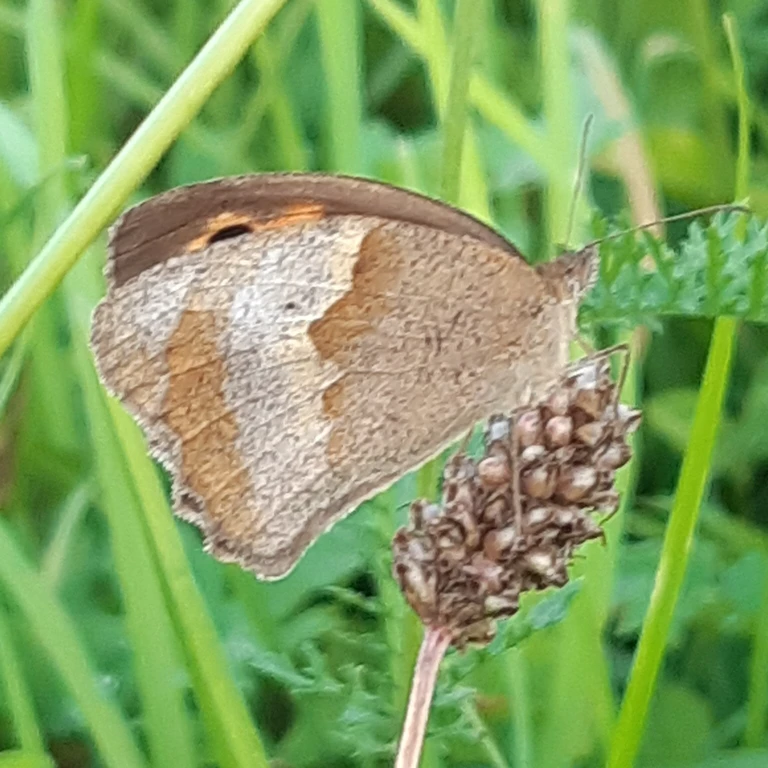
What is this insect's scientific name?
Maniola jurtina
